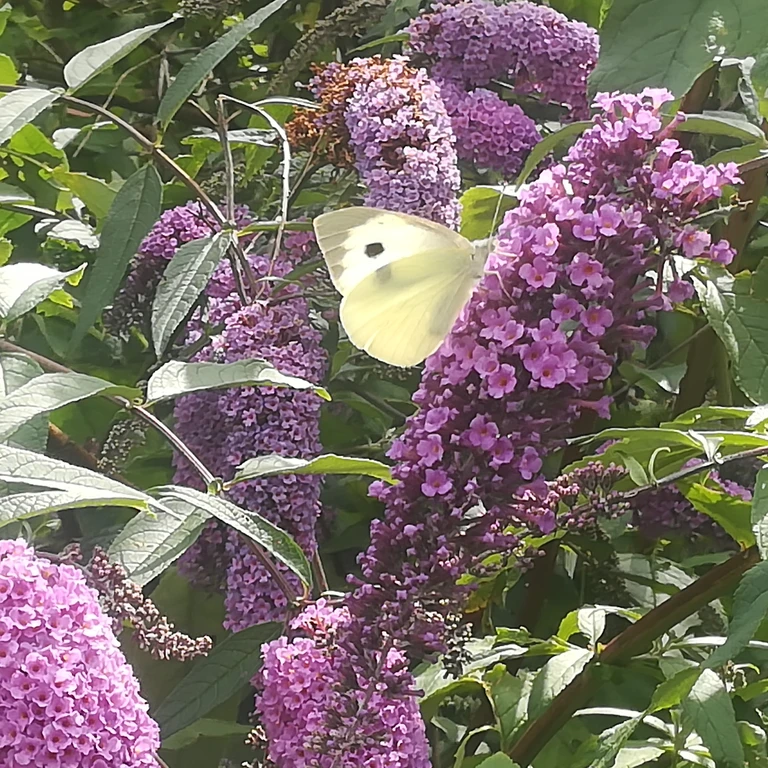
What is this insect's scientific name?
Pieris brassicae
